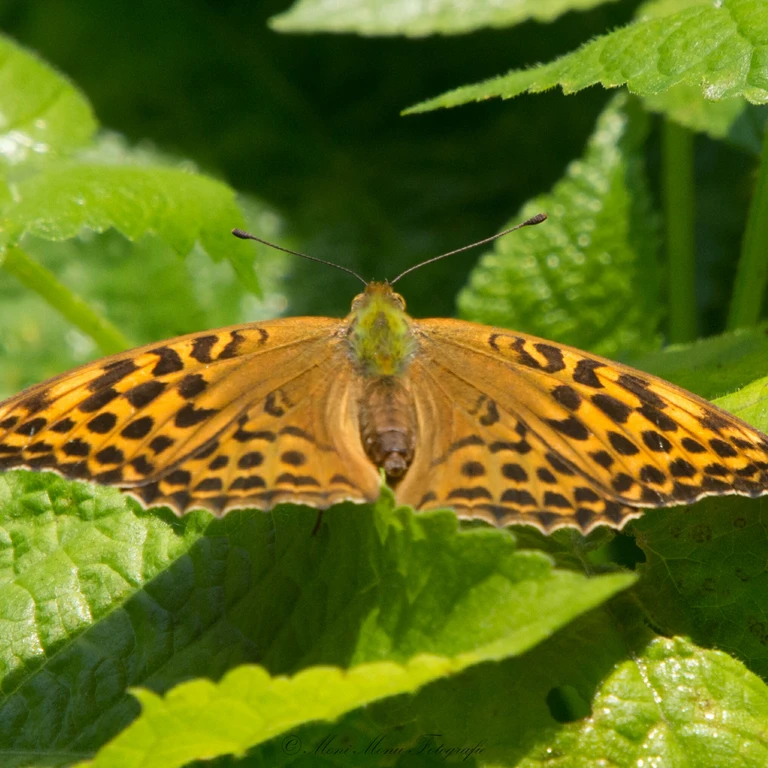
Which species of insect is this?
Argynnis paphia
